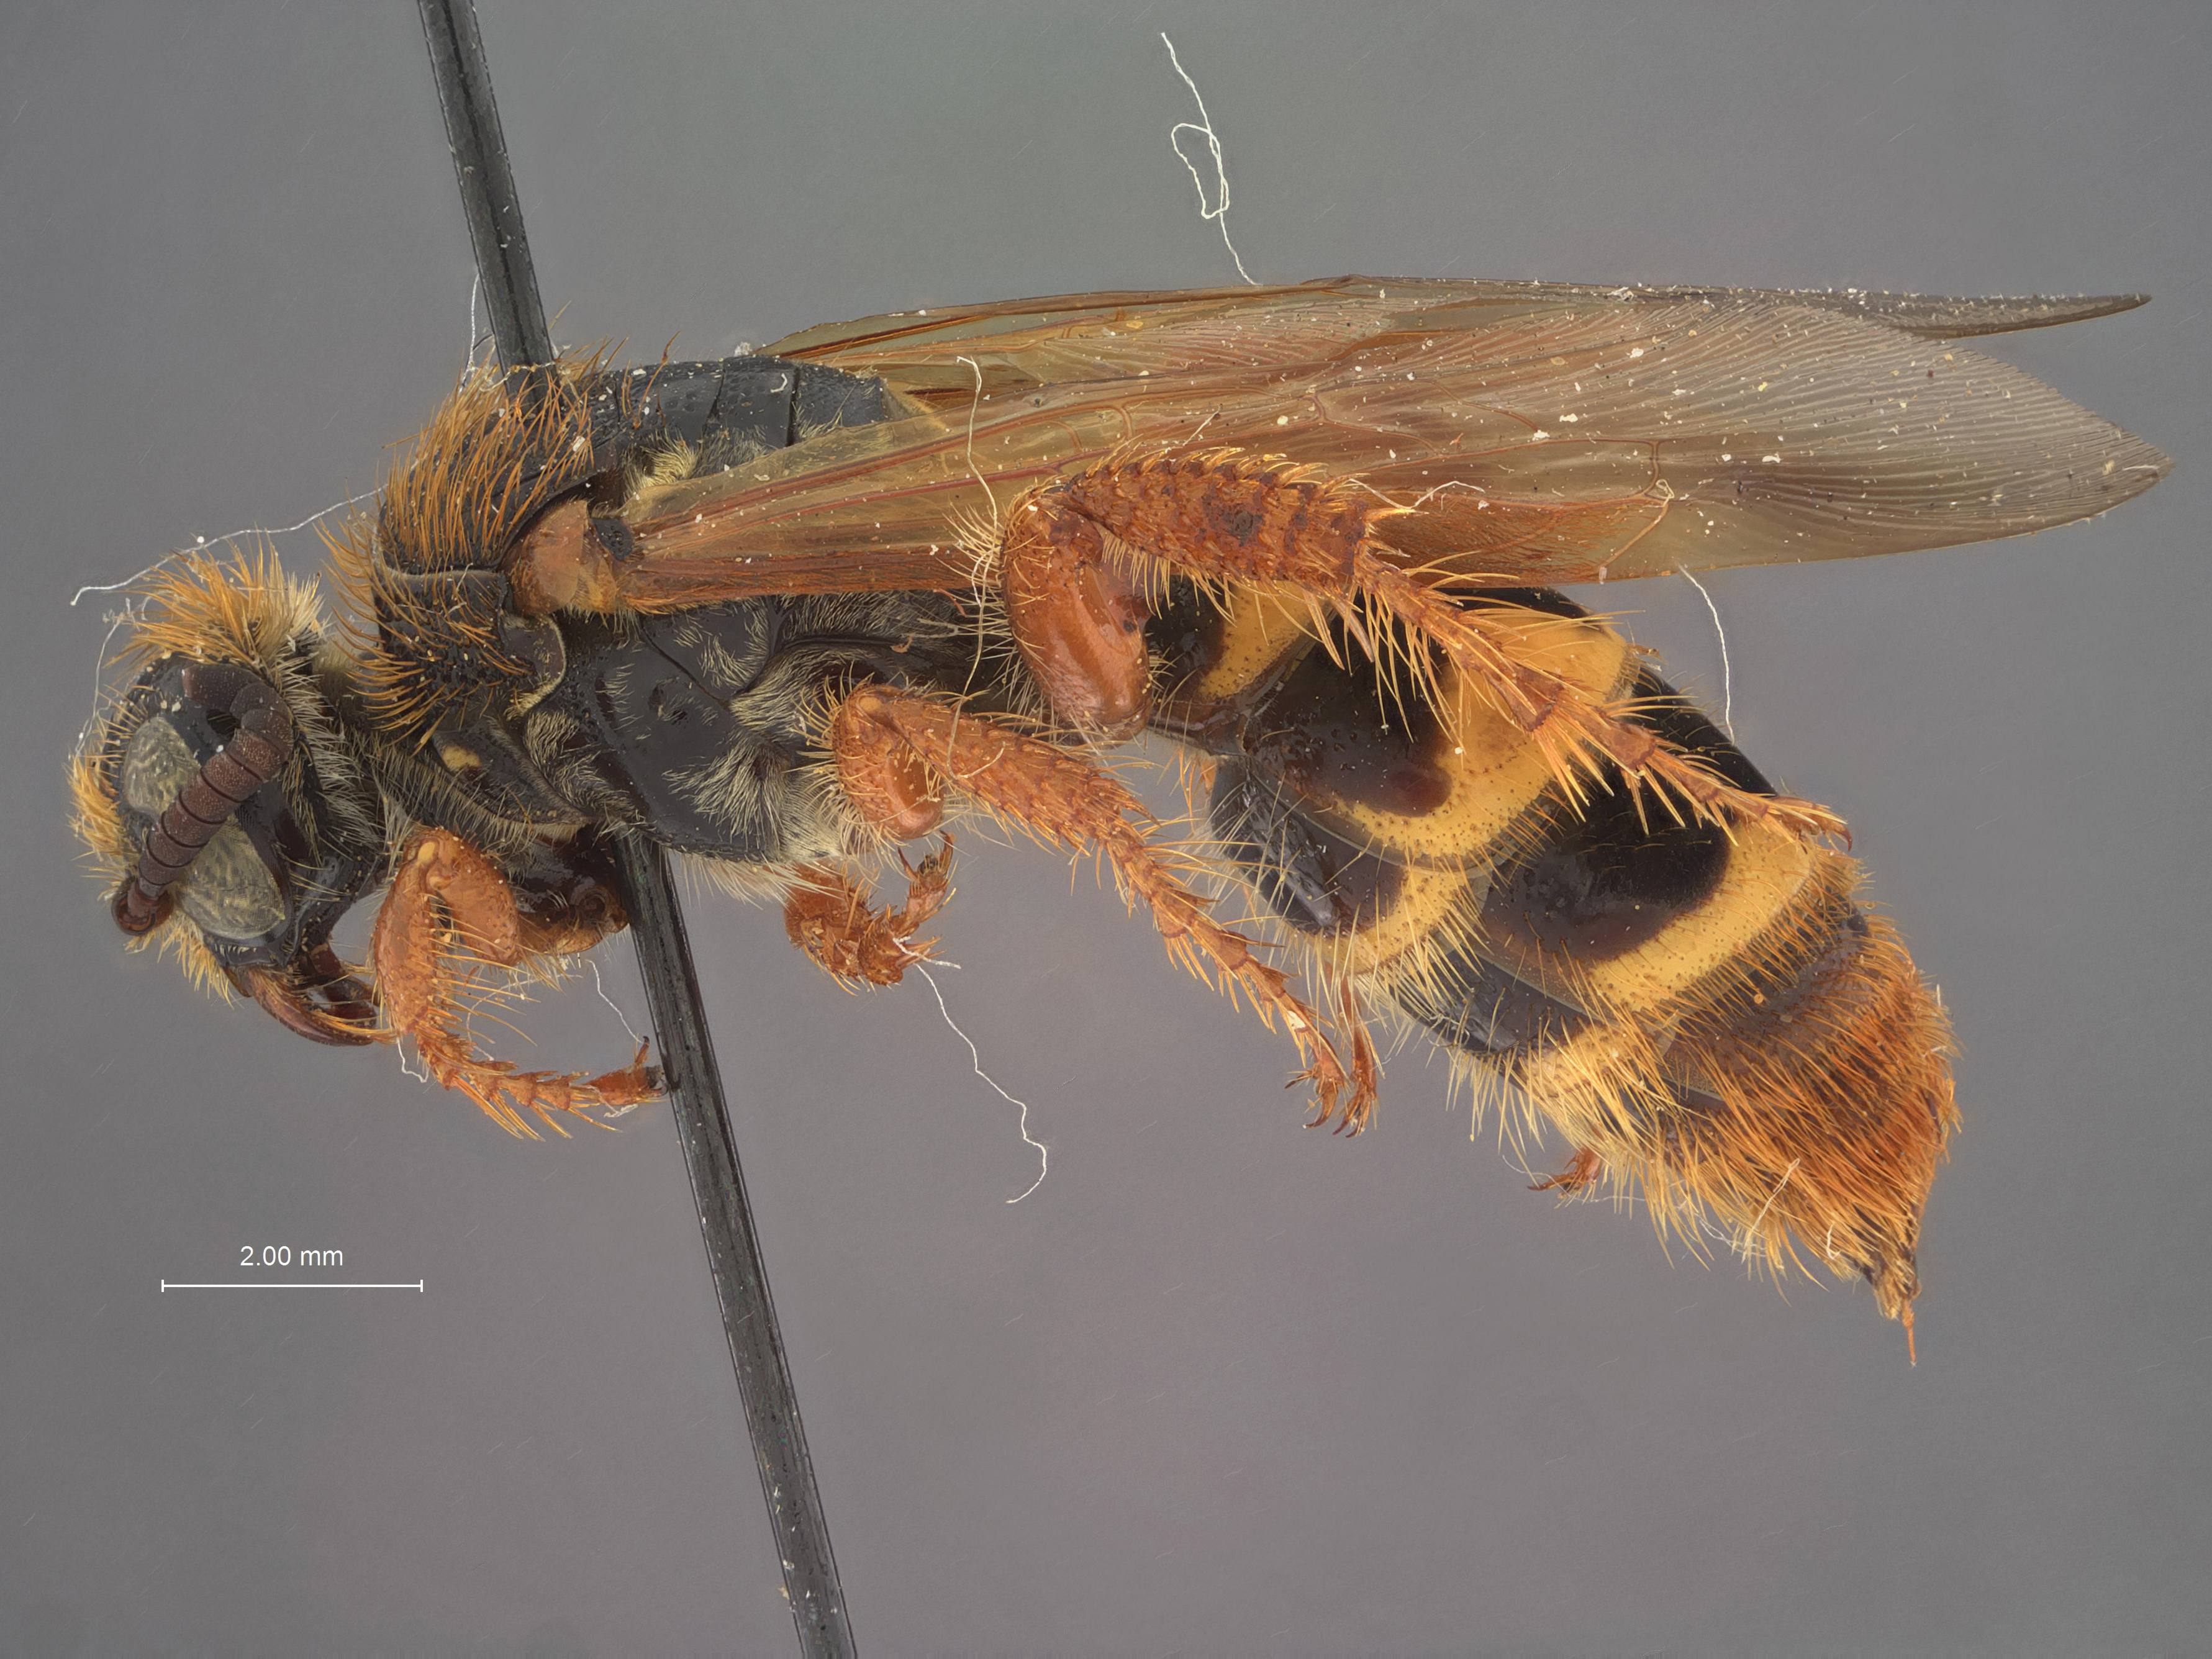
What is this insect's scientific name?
Campsomeris pyura
